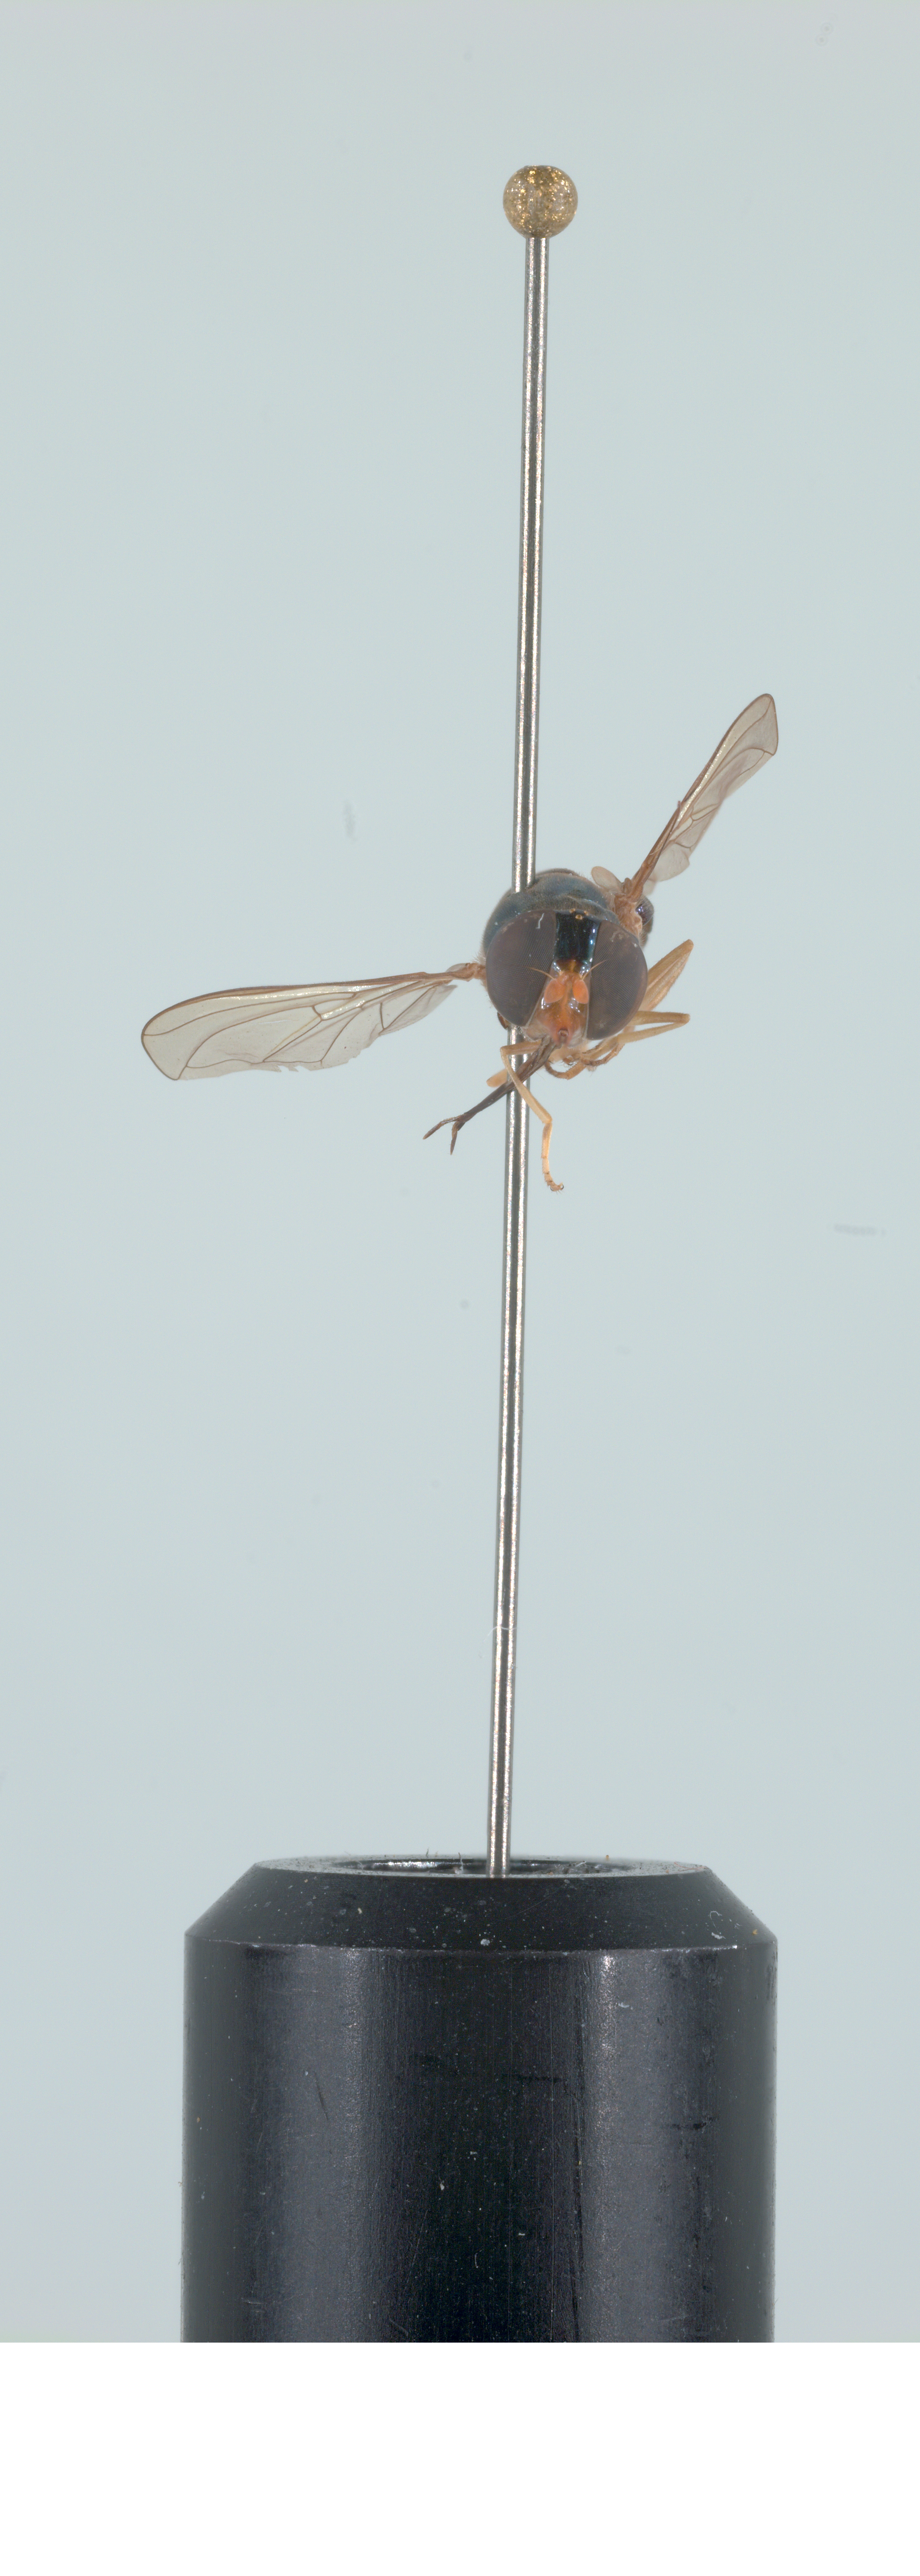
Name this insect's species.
Rhingia caerulescens
